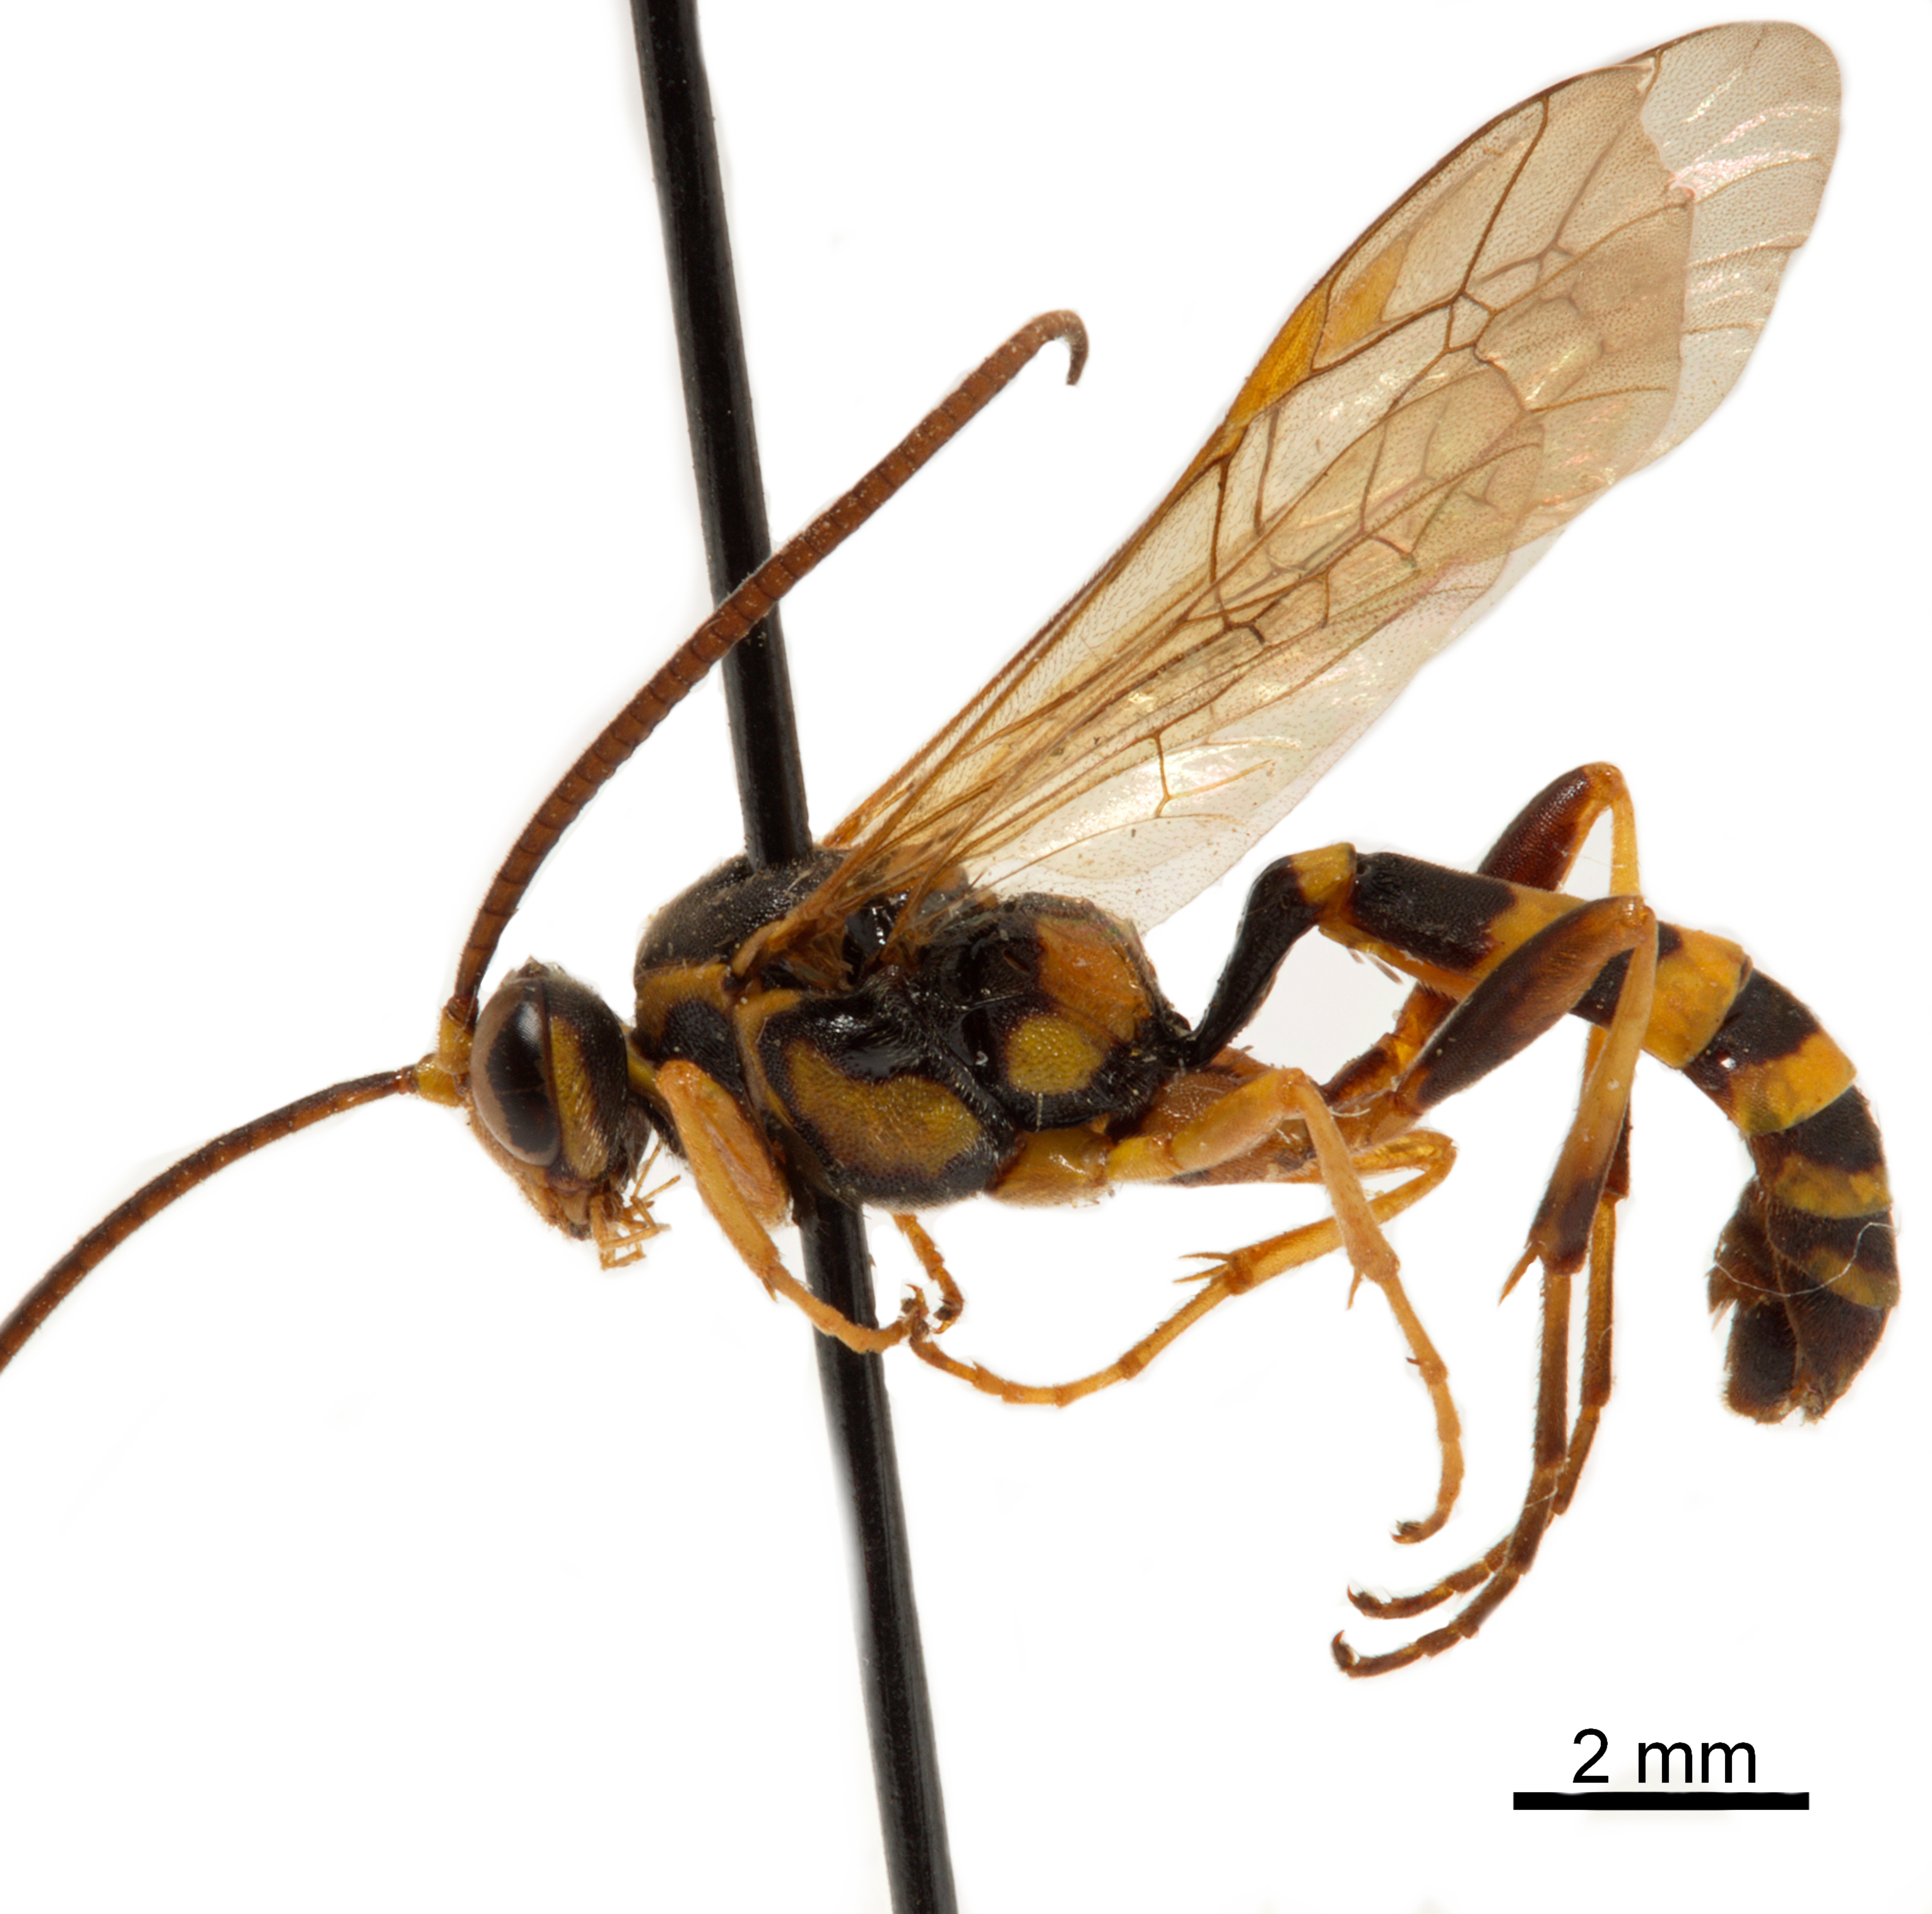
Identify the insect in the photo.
Netanyacra leucopus
